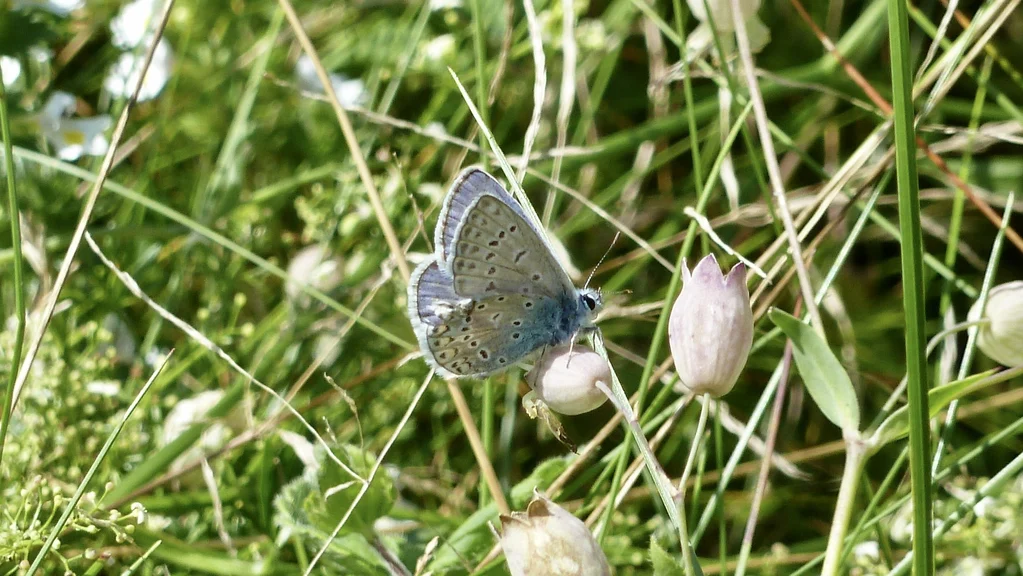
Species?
Polyommatus icarus
